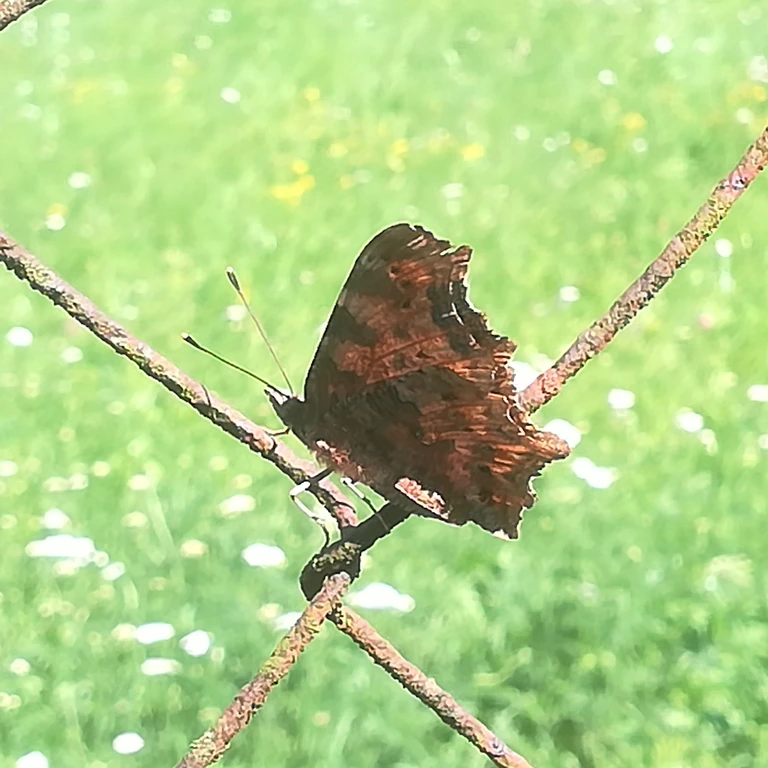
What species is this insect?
Polygonia c-album
